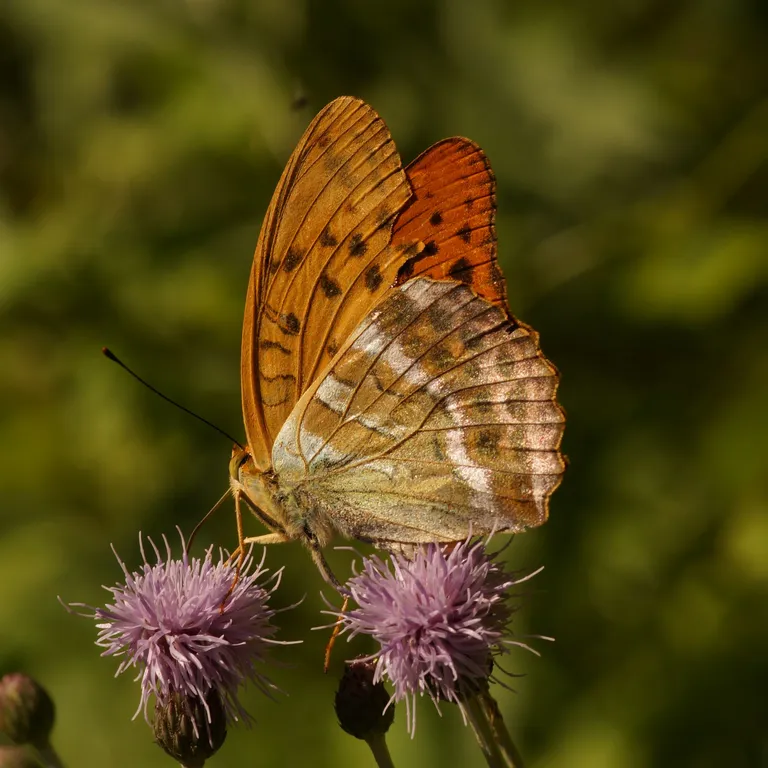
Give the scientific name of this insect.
Argynnis paphia
